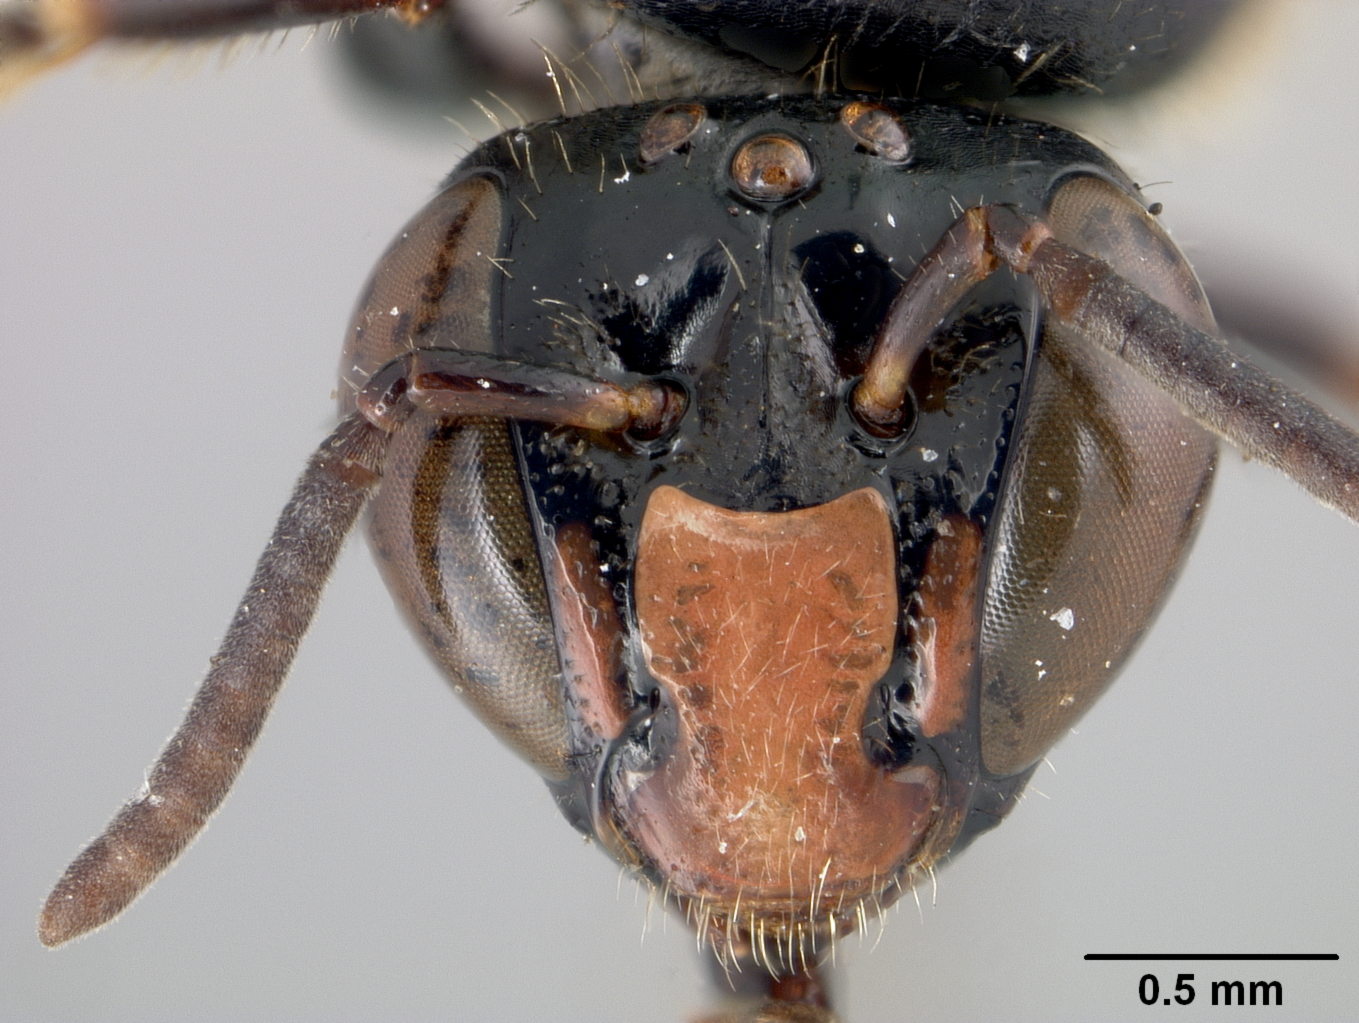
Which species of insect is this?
Allodape palavanica
